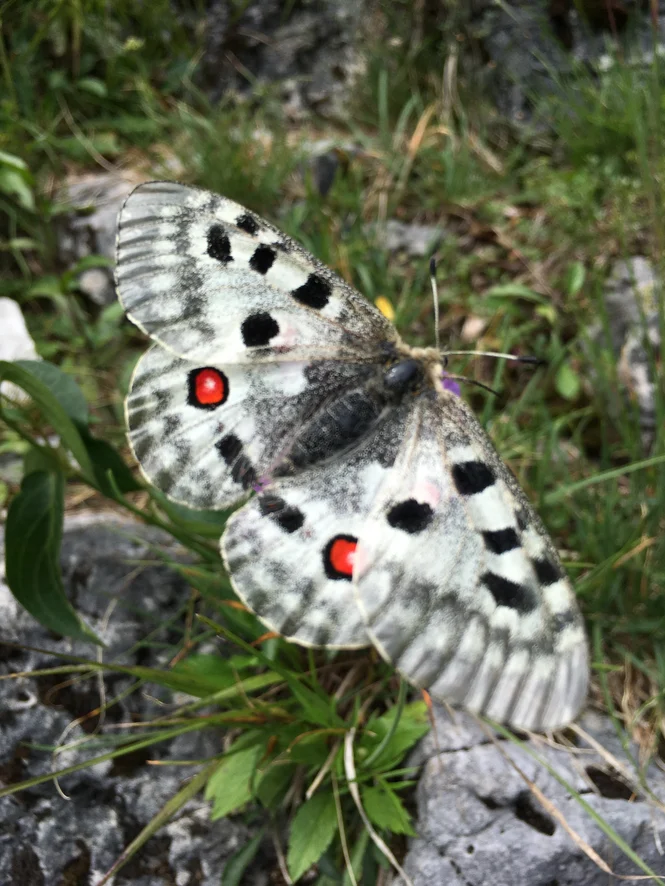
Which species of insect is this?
Parnassius apollo
